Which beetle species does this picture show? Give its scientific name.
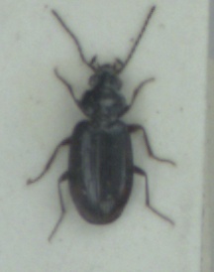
Bembidion aeneum
